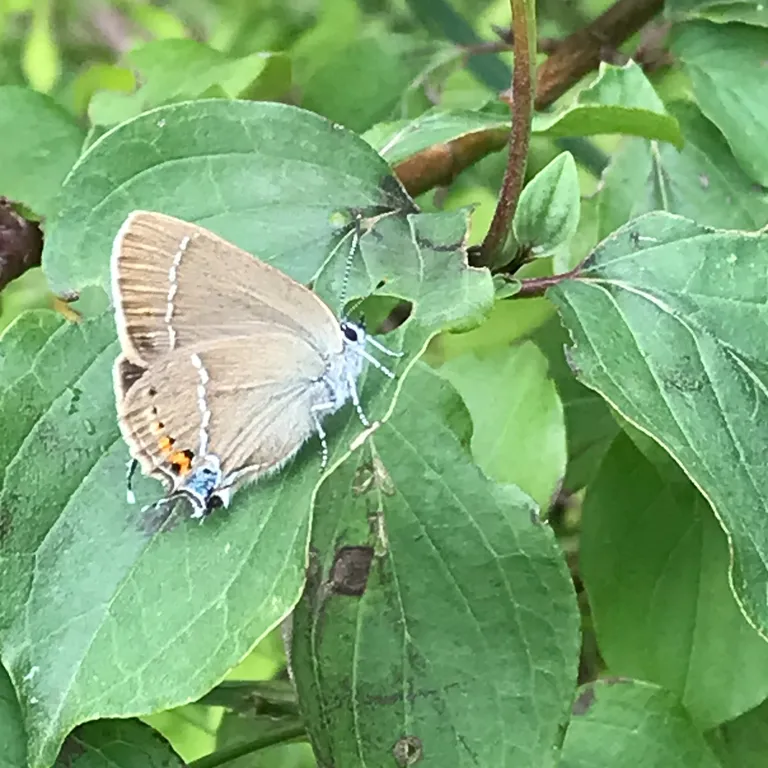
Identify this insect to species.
Satyrium spini (also Tuttiola spini)
